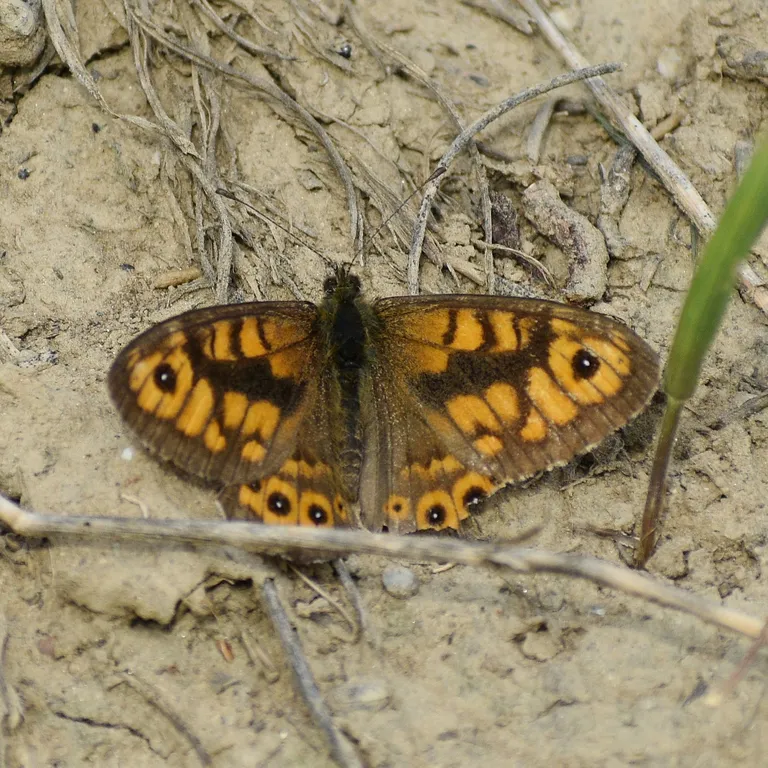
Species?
Lasiommata megera (also Pararge megera)
